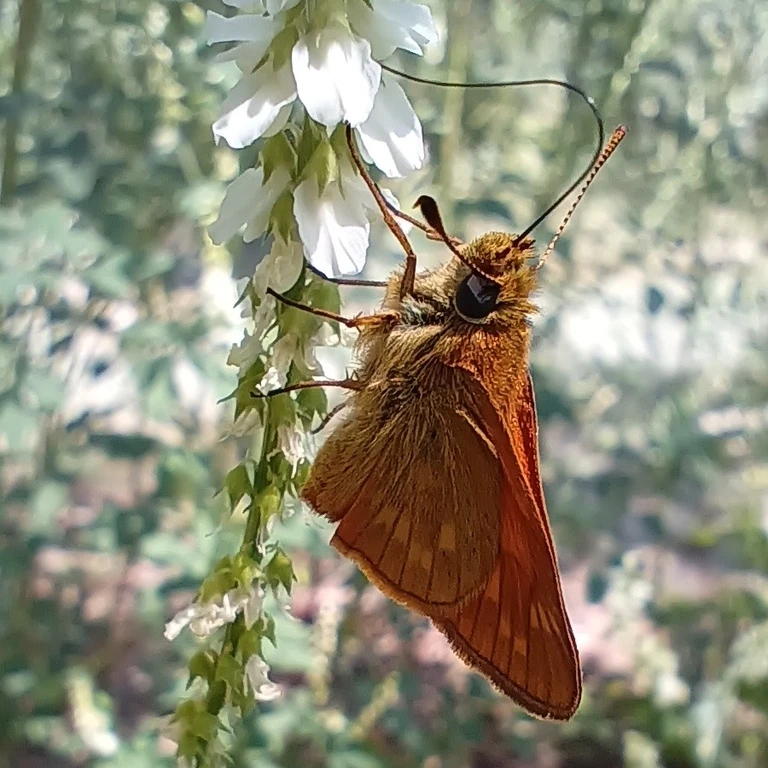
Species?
Ochlodes sylvanus (also Ochlodes venata)
